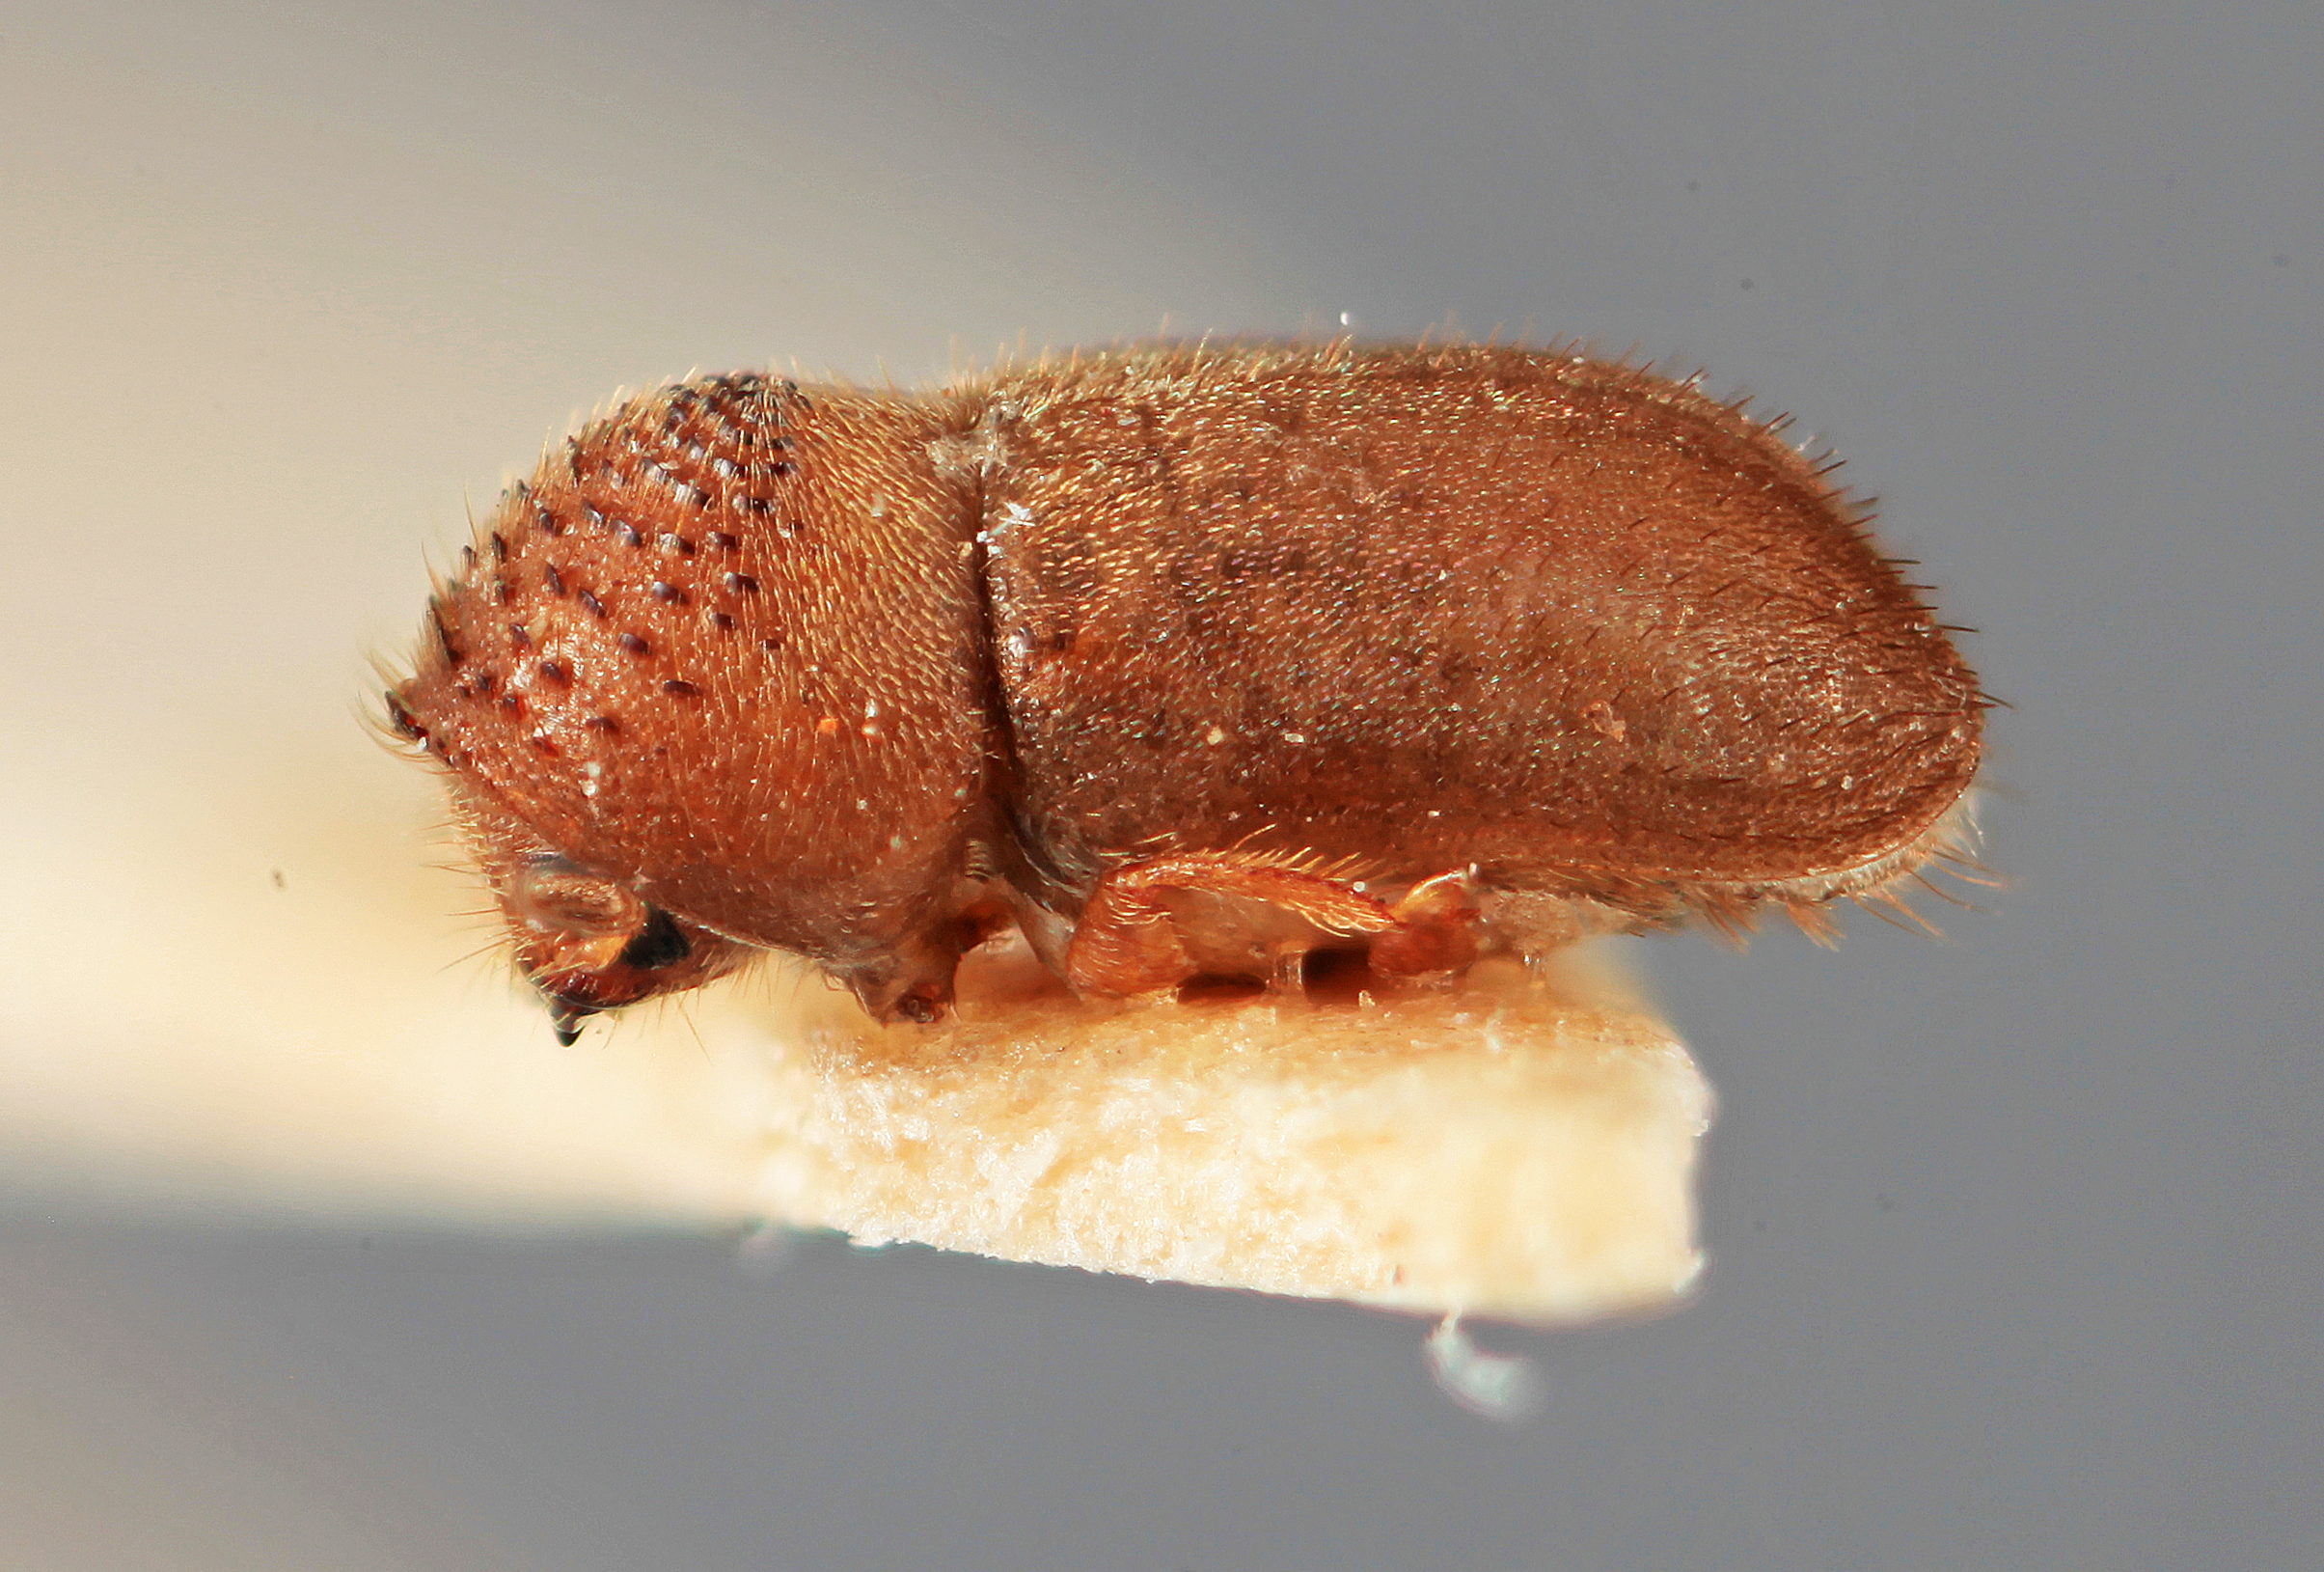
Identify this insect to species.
Cryphalus fulmineus
